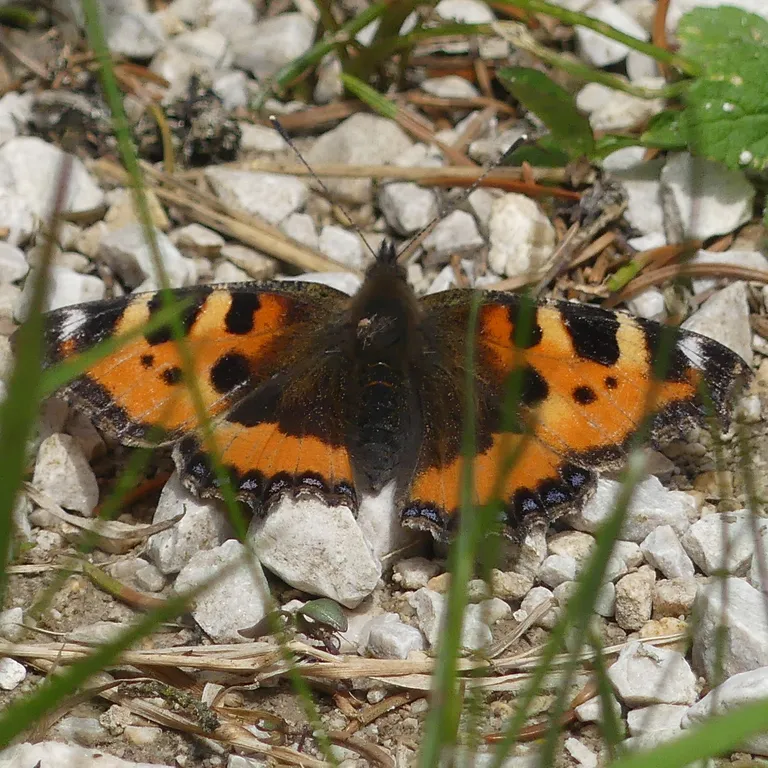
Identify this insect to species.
Aglais urticae
